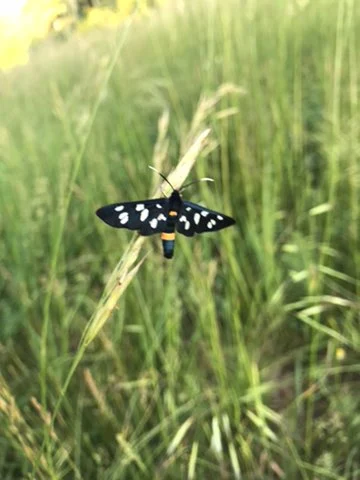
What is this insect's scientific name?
Amata phegea
